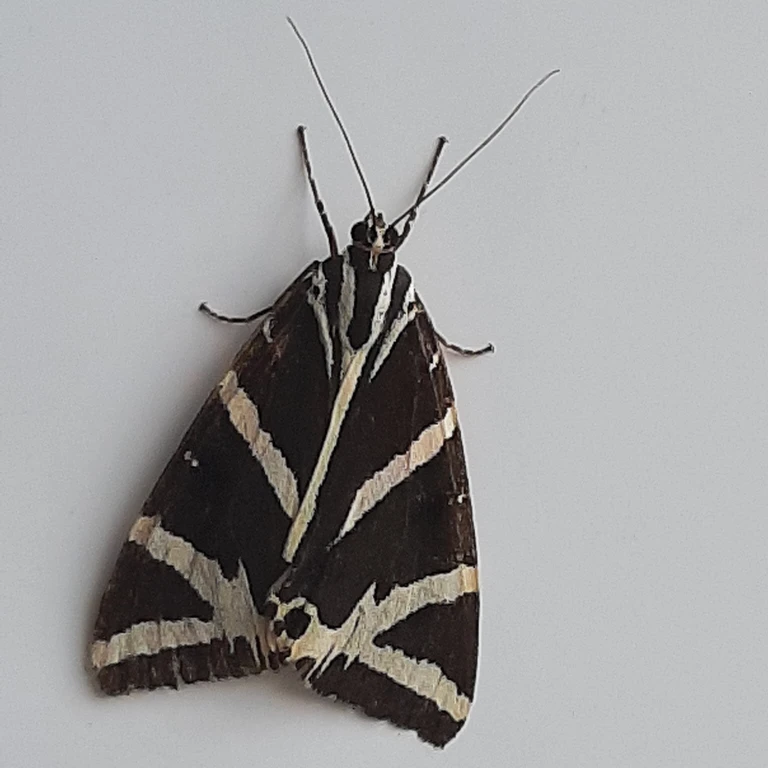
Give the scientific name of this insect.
Euplagia quadripunctaria
